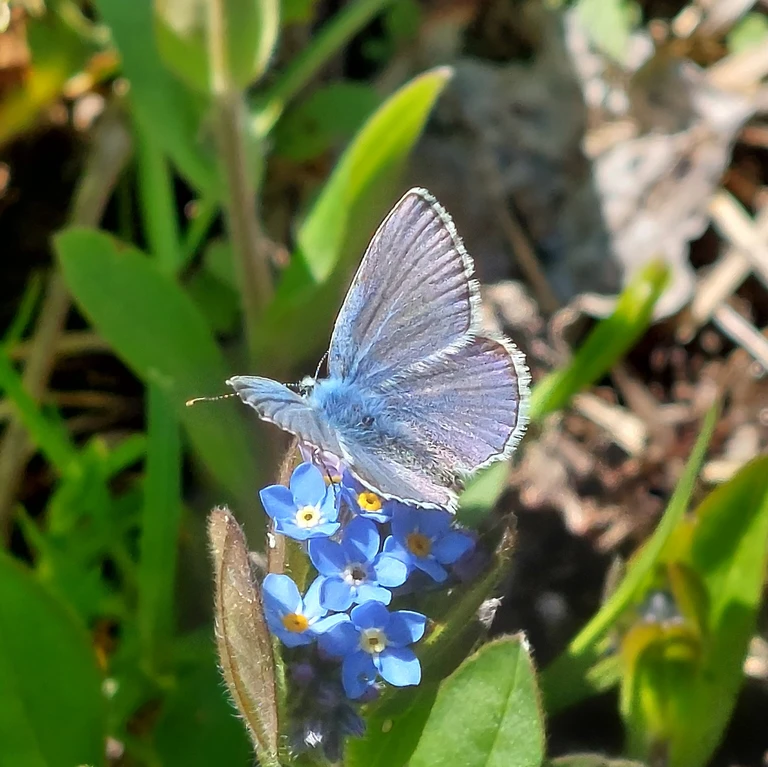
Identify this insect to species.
Polyommatus icarus
